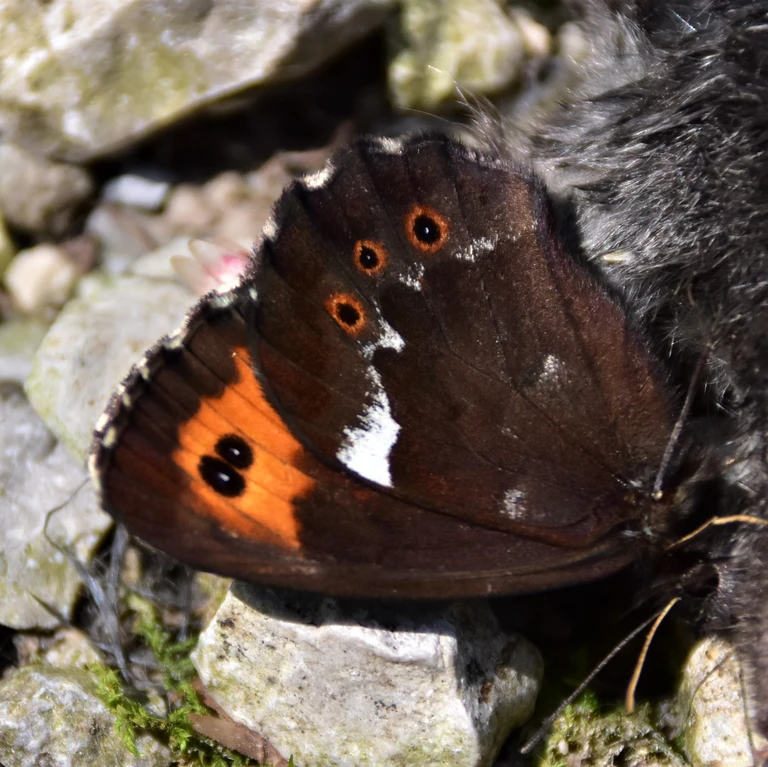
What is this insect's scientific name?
Erebia ligea
